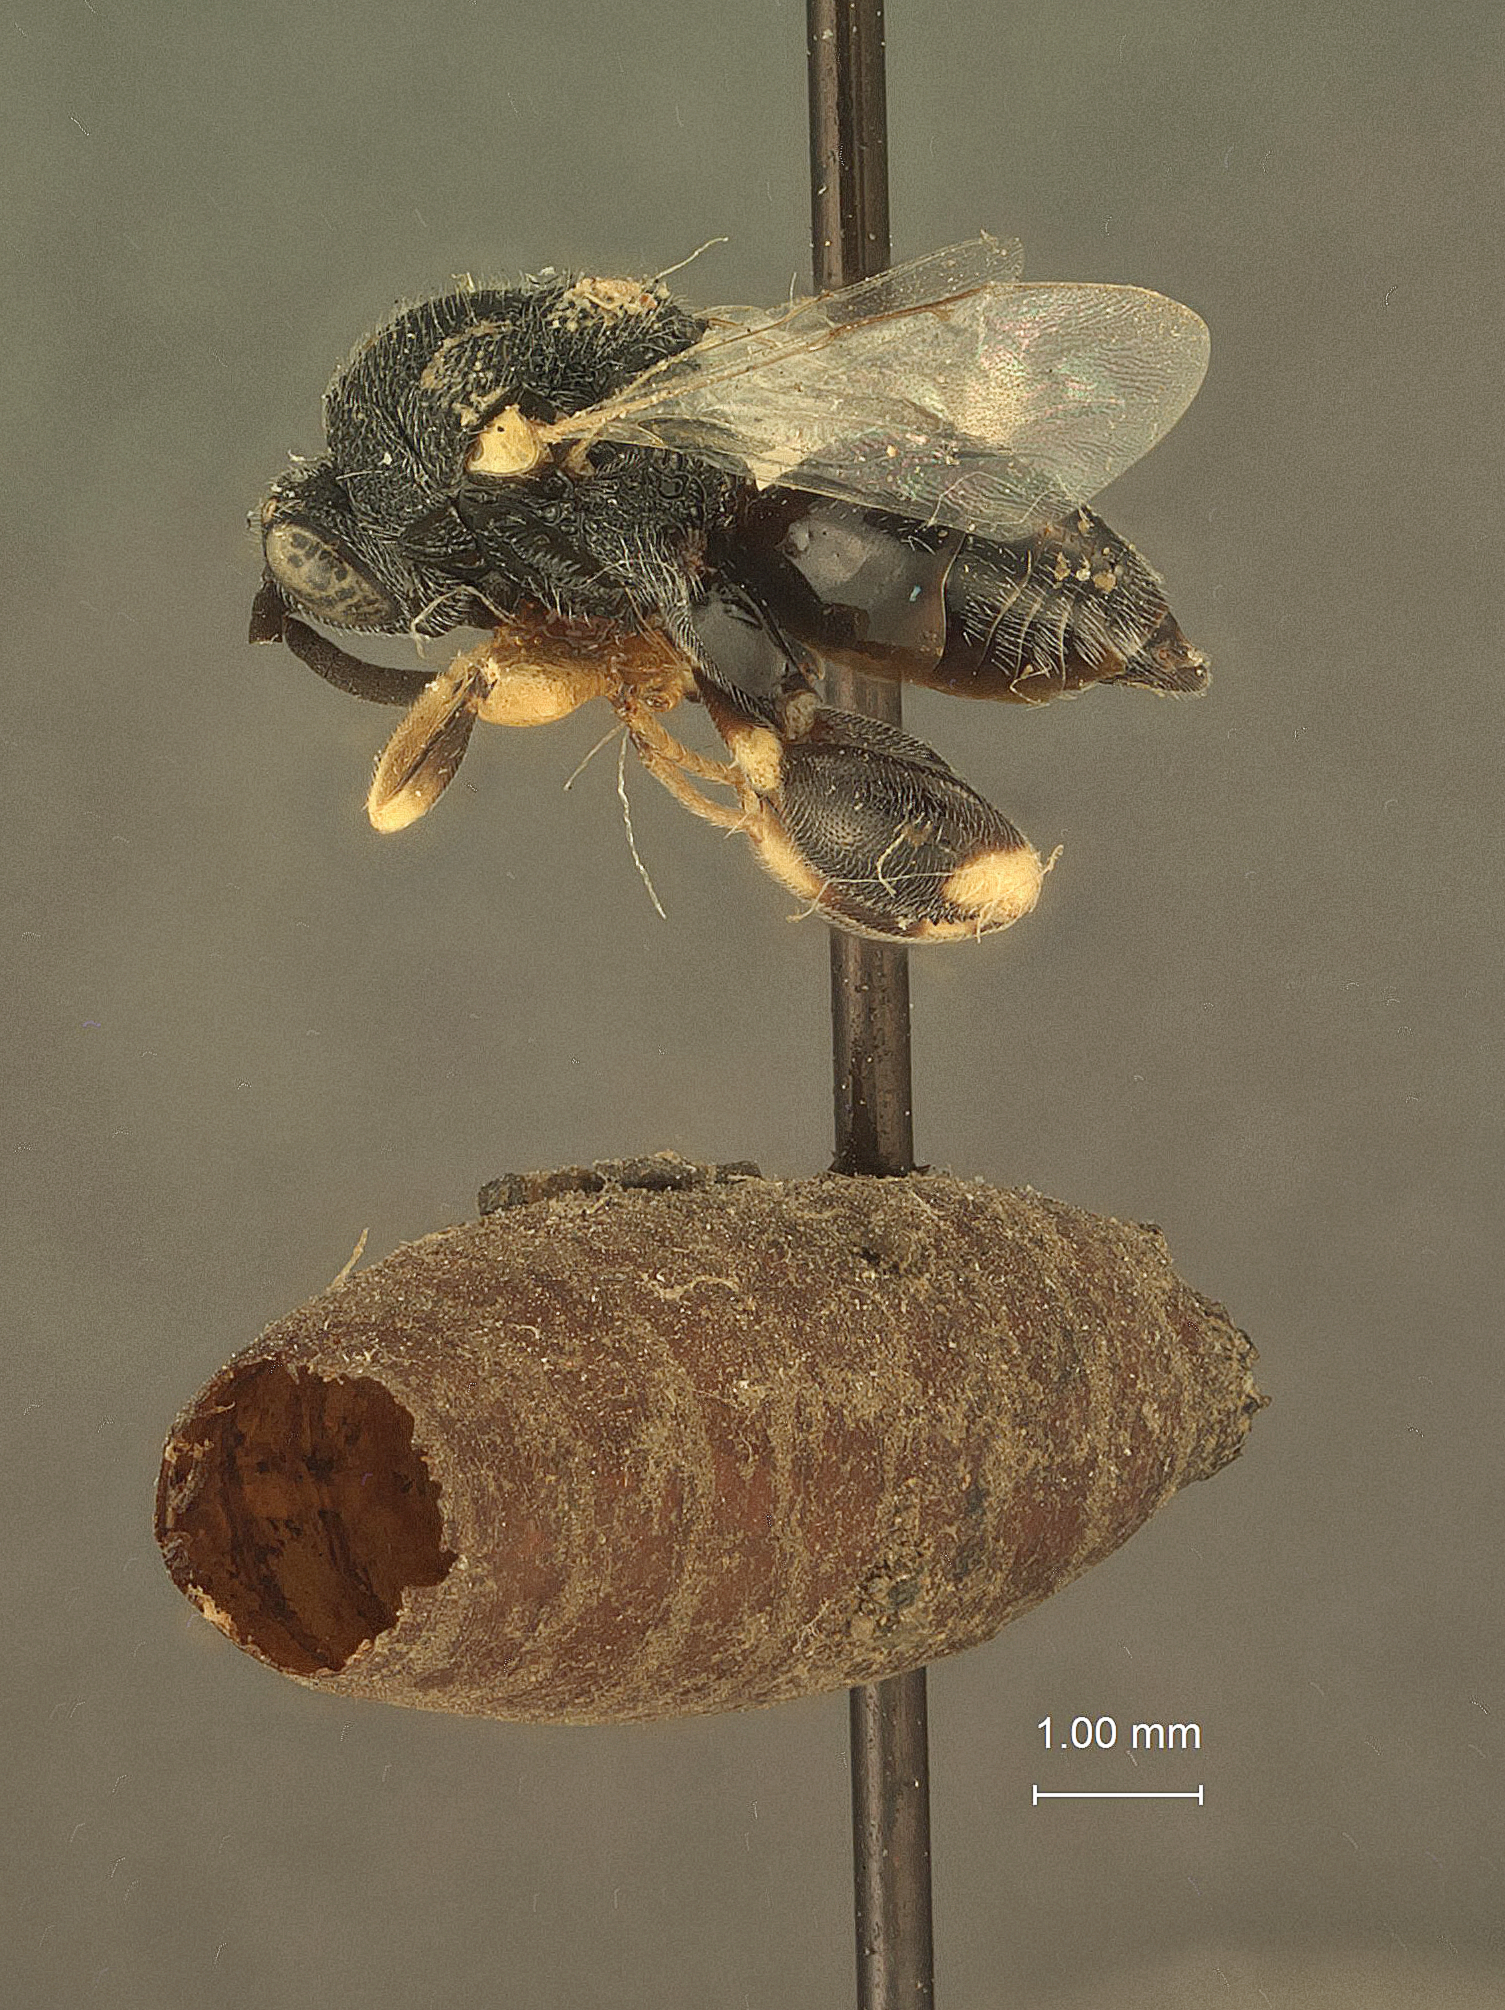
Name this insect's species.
Chalcis paraplesia
